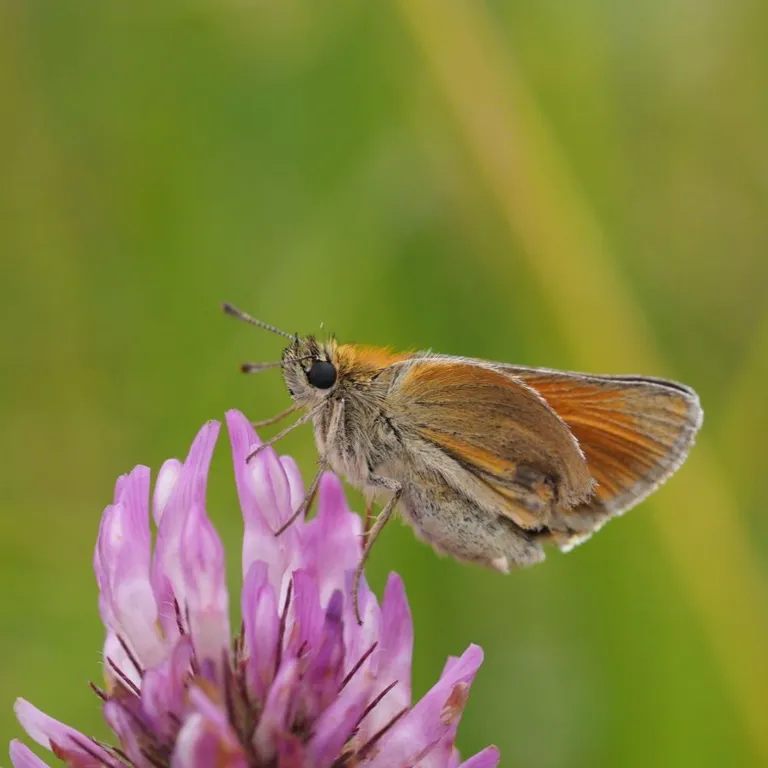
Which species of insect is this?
Thymelicus sylvestris
